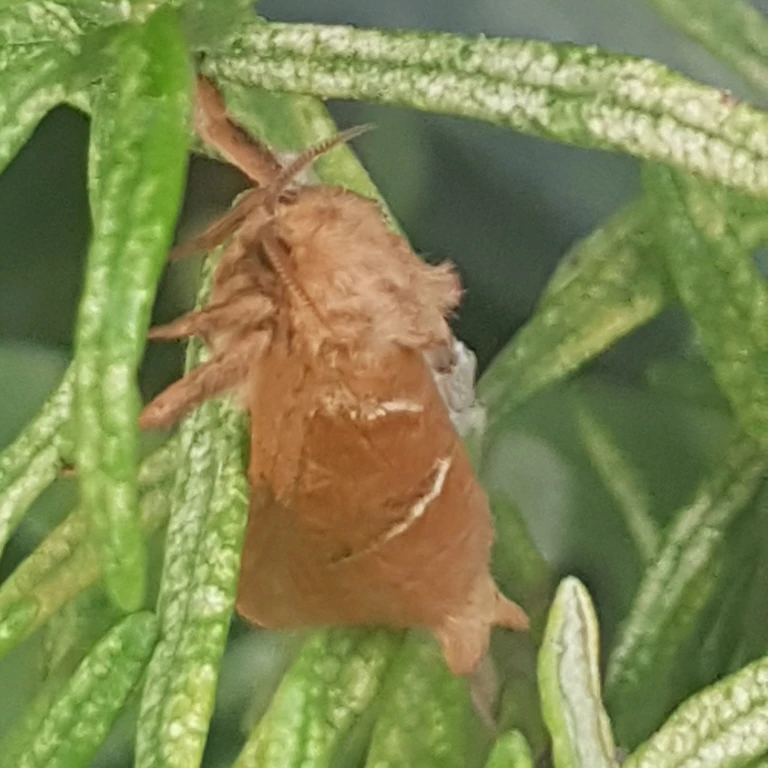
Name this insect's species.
Triodia sylvina
